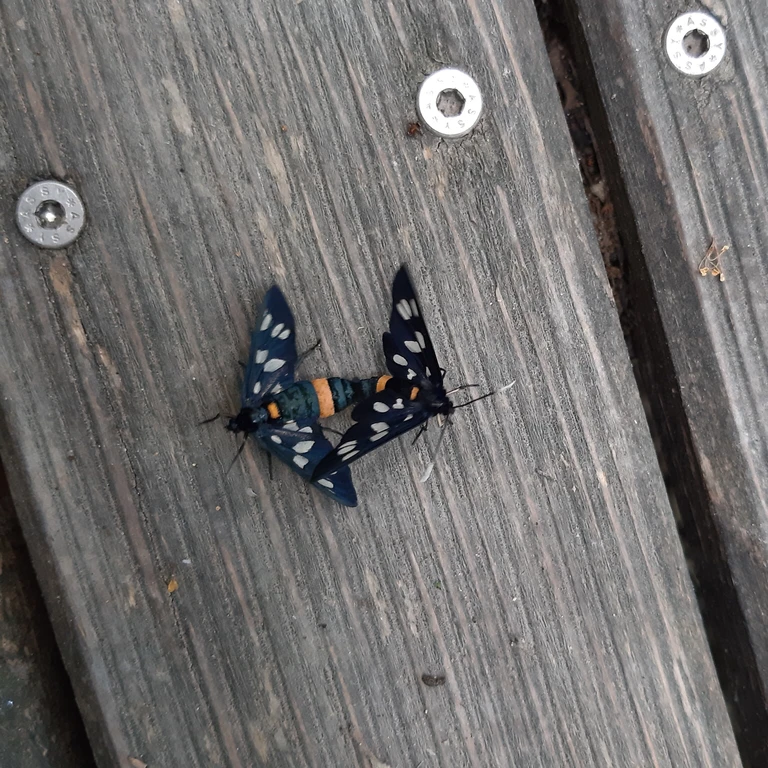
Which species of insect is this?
Amata phegea
